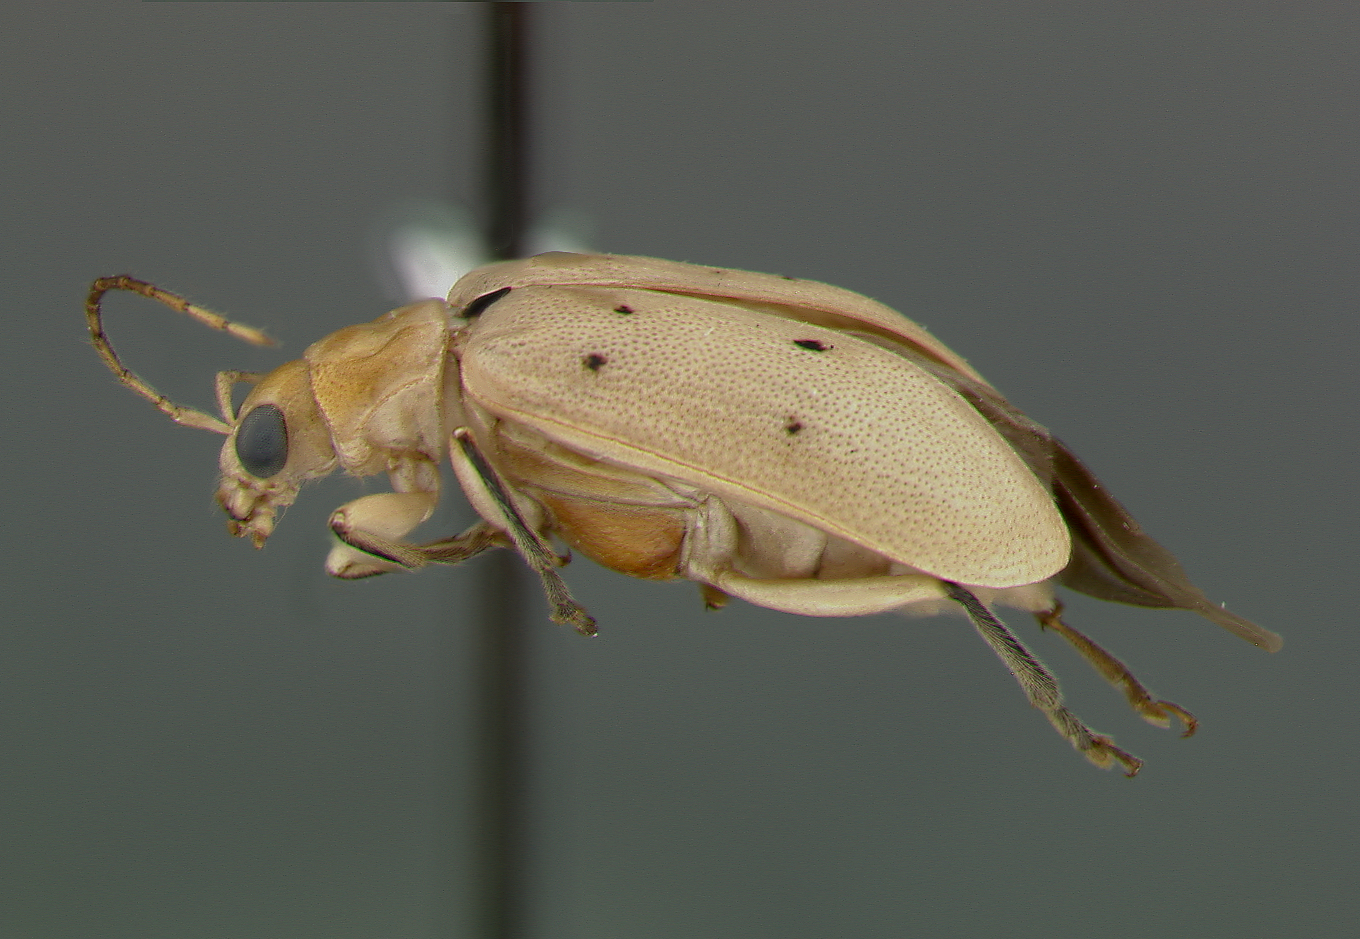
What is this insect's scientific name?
Neobrotica pentaspilota
